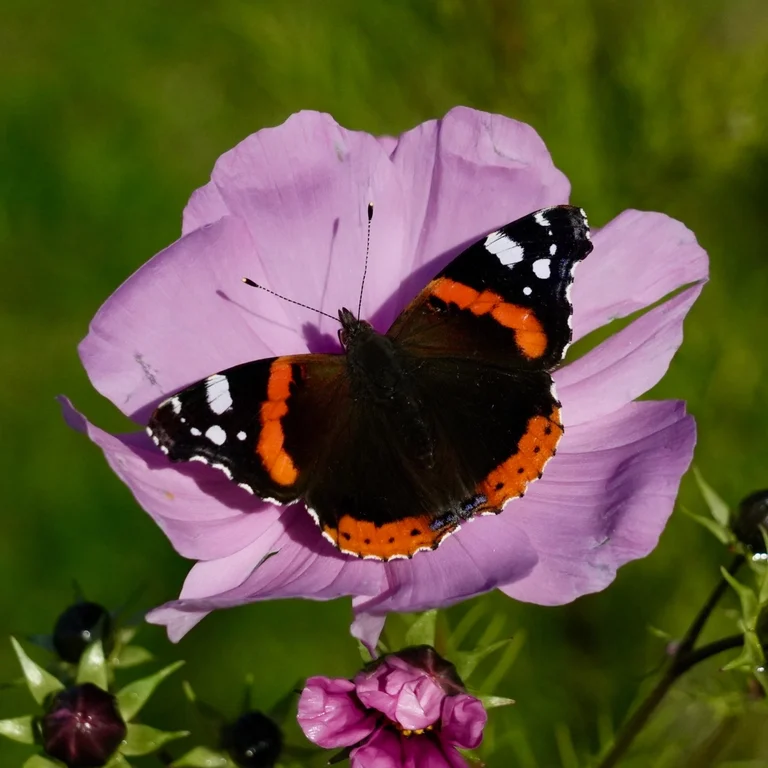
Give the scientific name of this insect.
Vanessa atalanta
